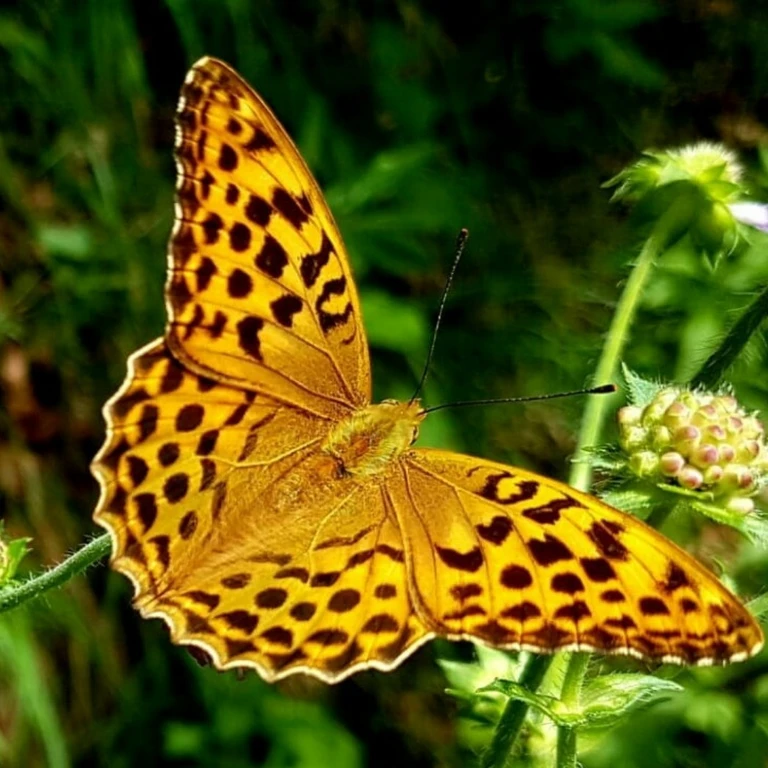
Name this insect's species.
Argynnis paphia
